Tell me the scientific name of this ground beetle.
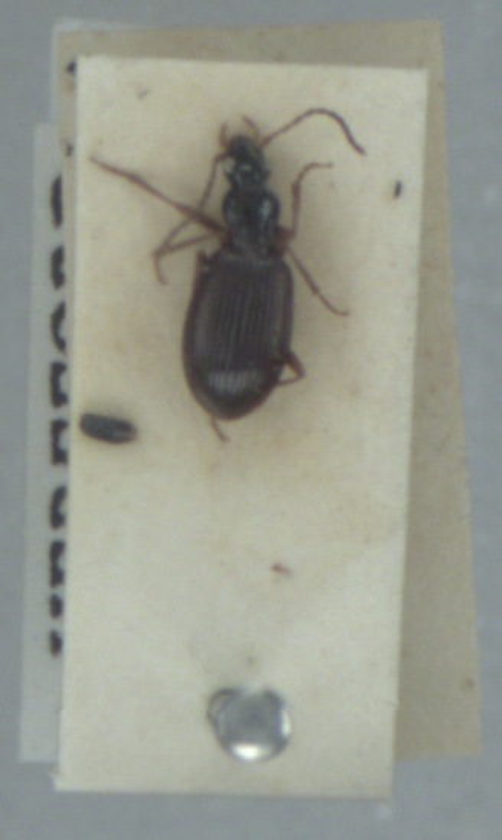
Oxypselaphus obscurus
